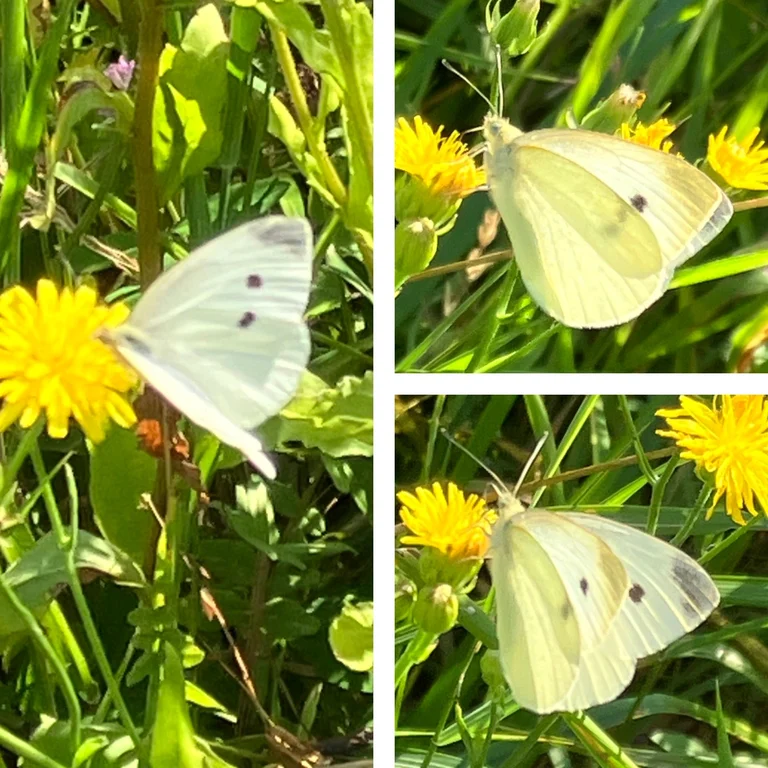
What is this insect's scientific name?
Pieris rapae
